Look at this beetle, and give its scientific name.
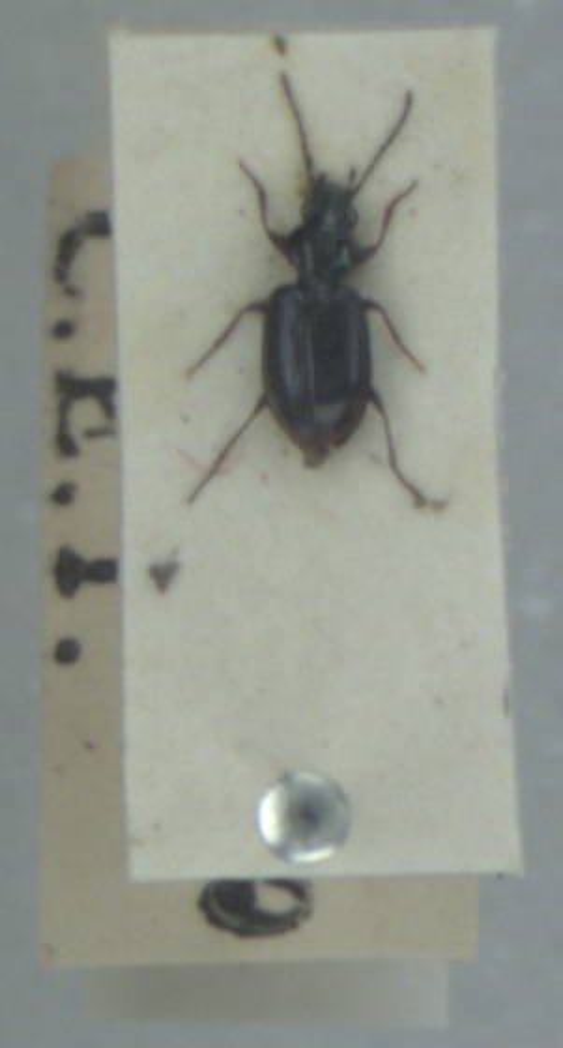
Bembidion lunulatum
